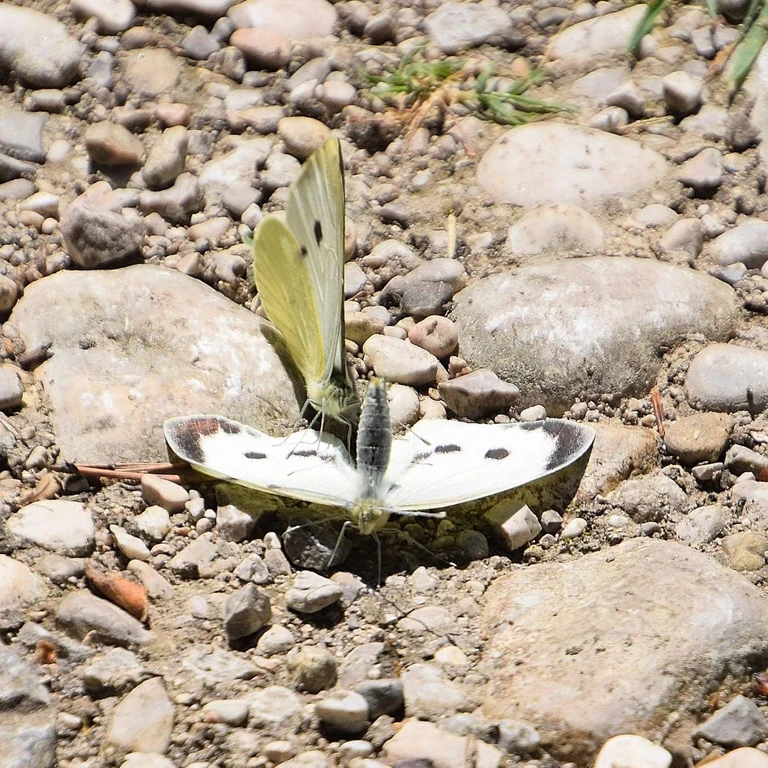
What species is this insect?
Pieris brassicae
